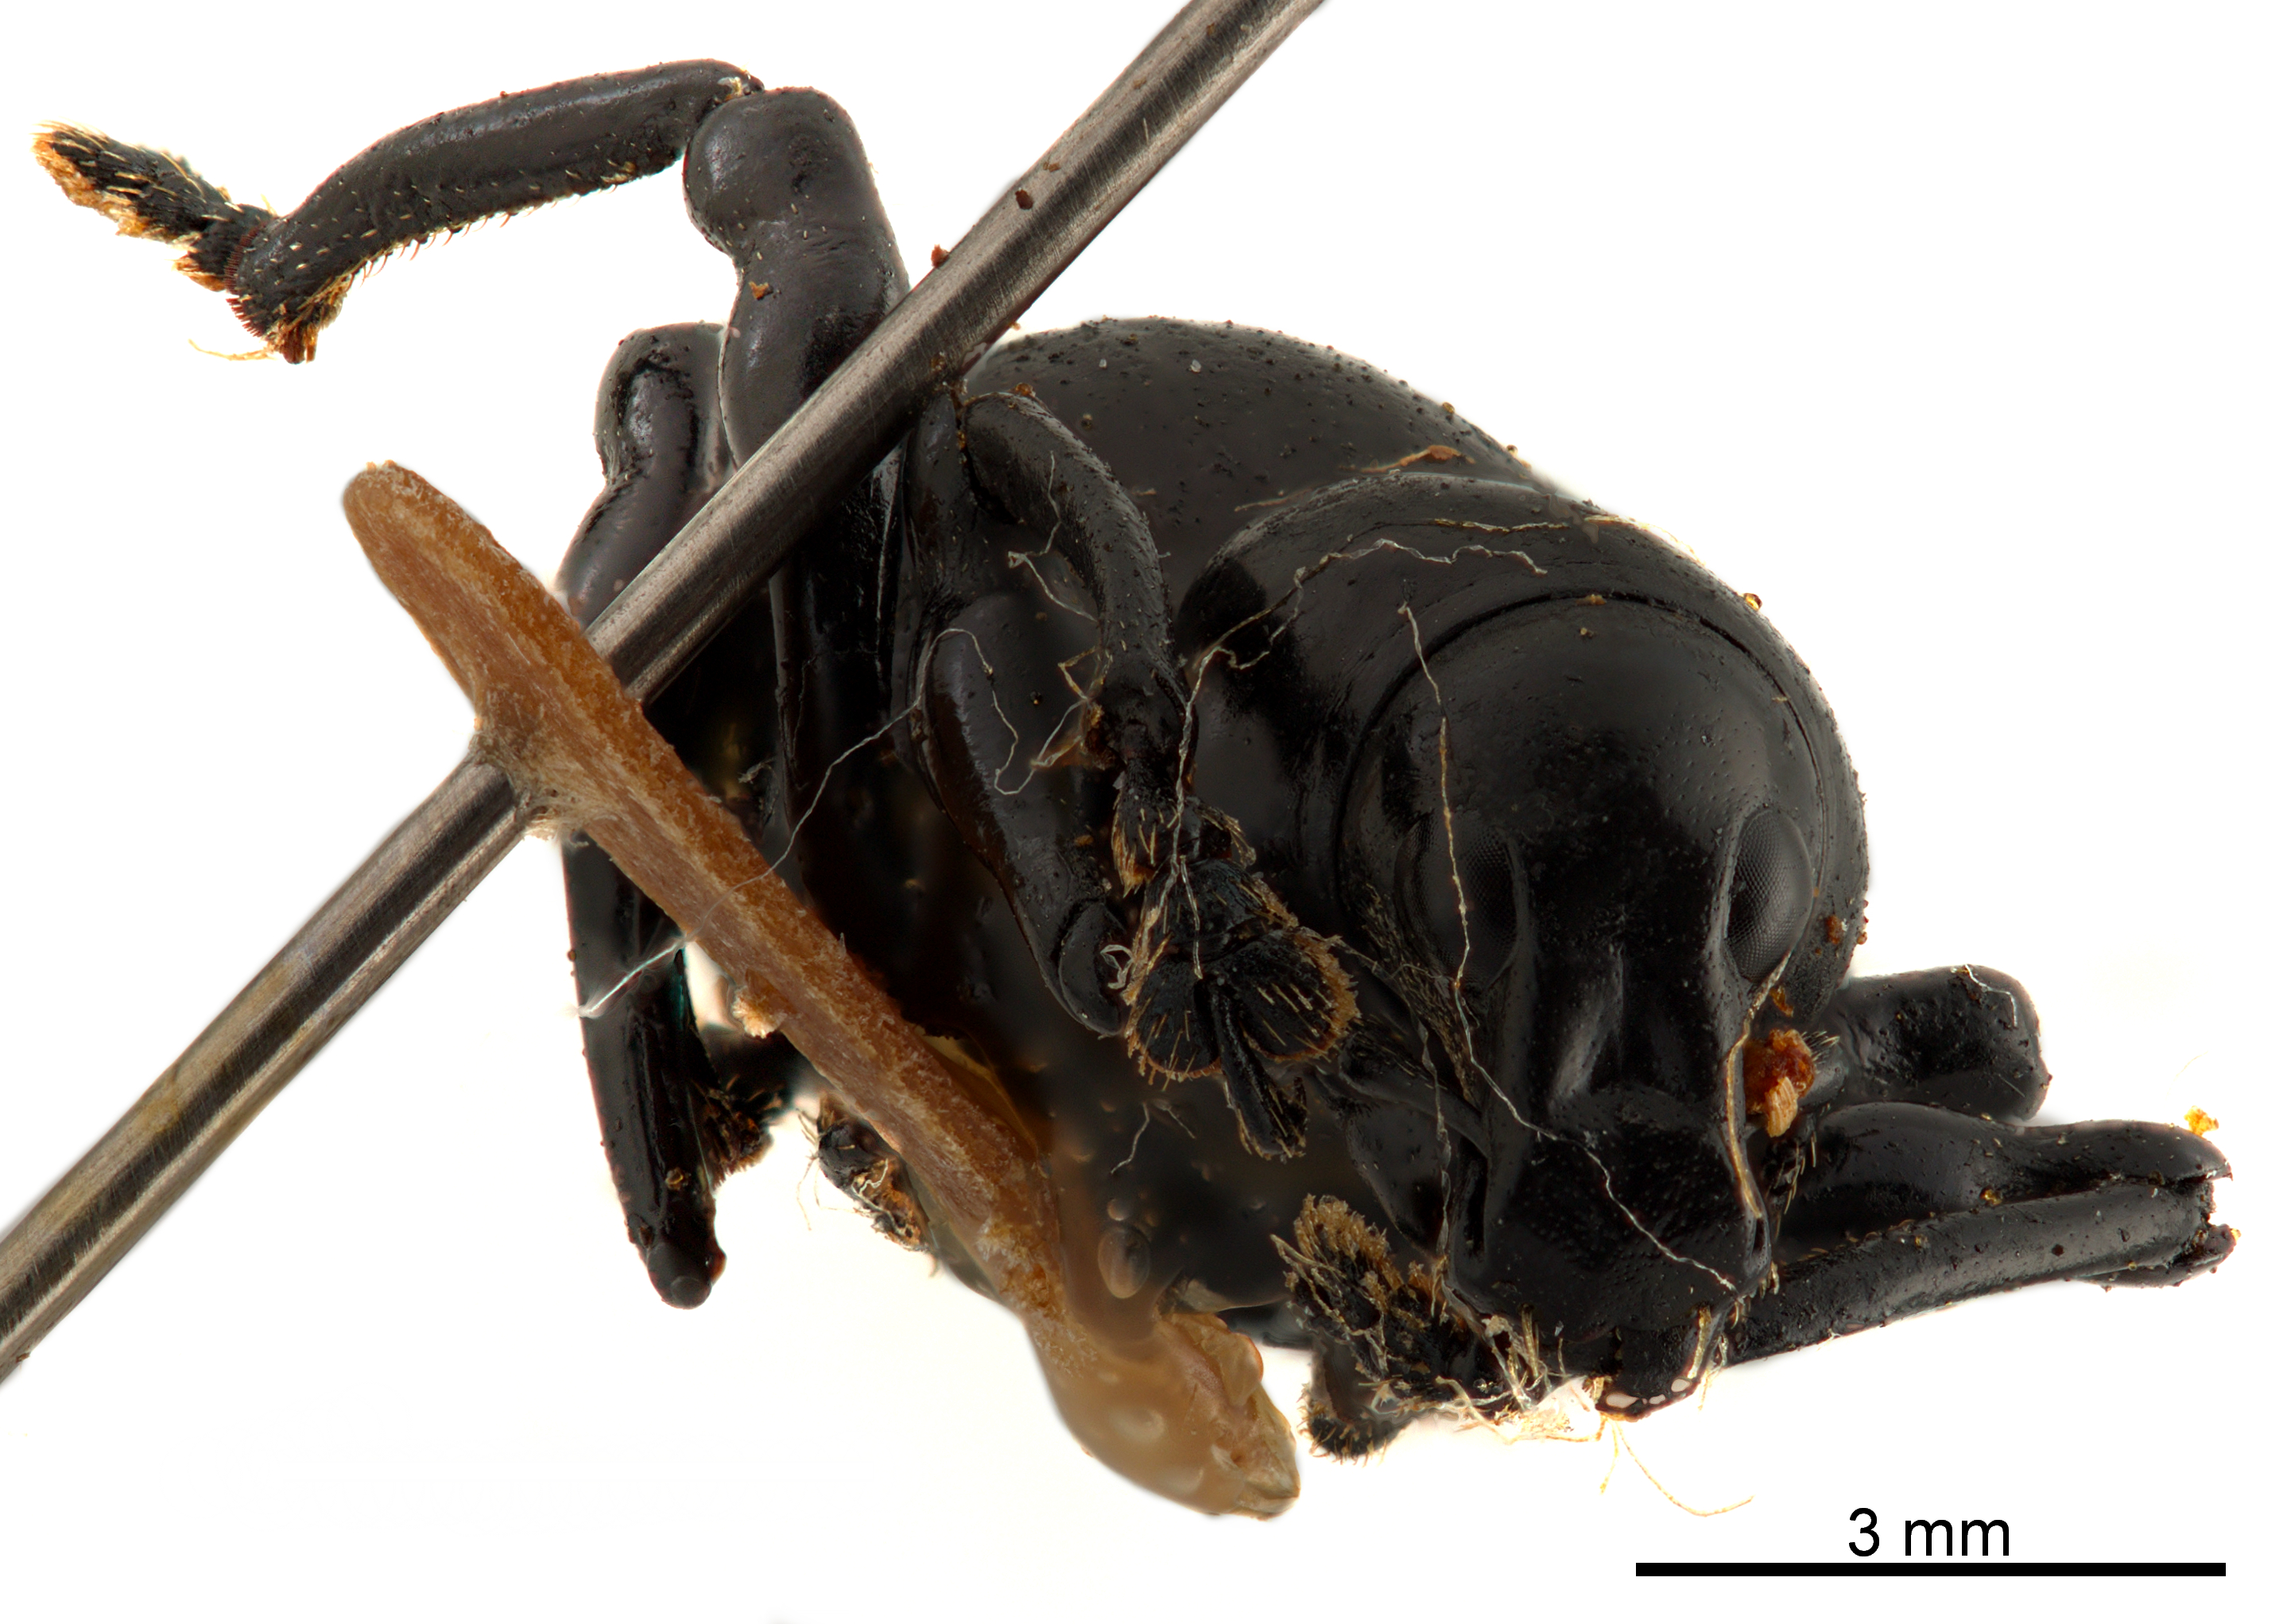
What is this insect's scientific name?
Pachyrhynchus infernalis
